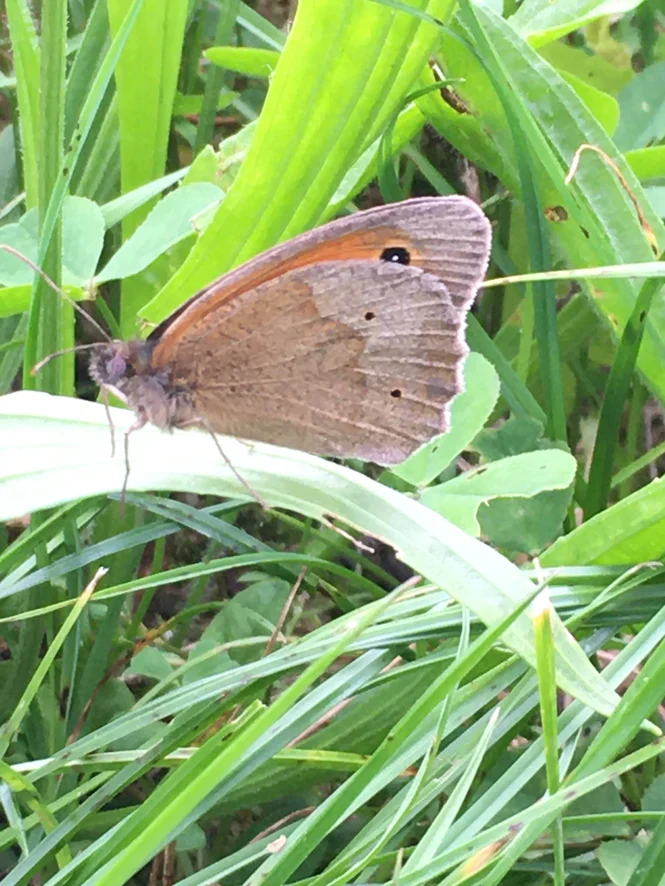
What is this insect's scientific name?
Maniola jurtina
